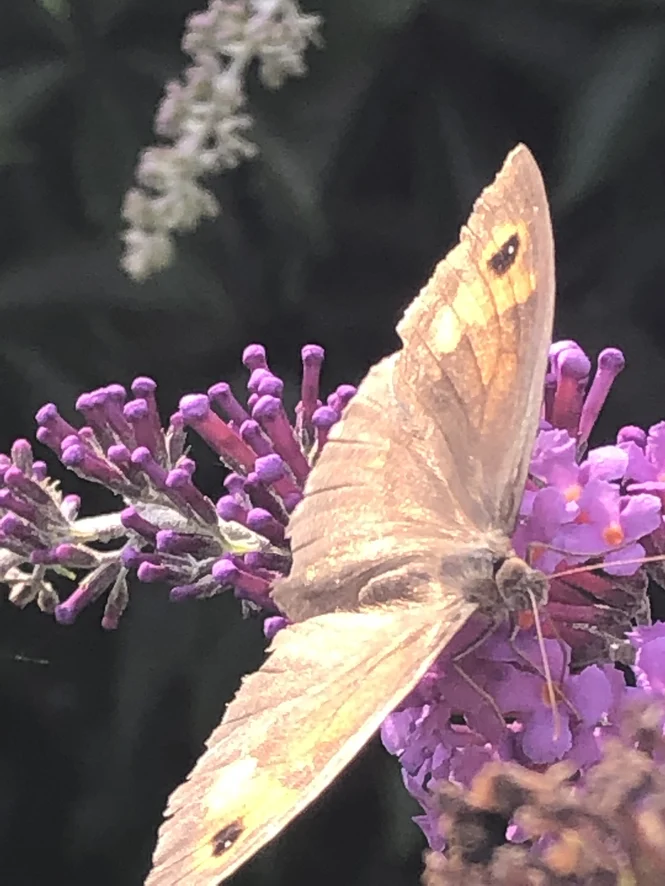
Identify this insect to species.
Maniola jurtina
